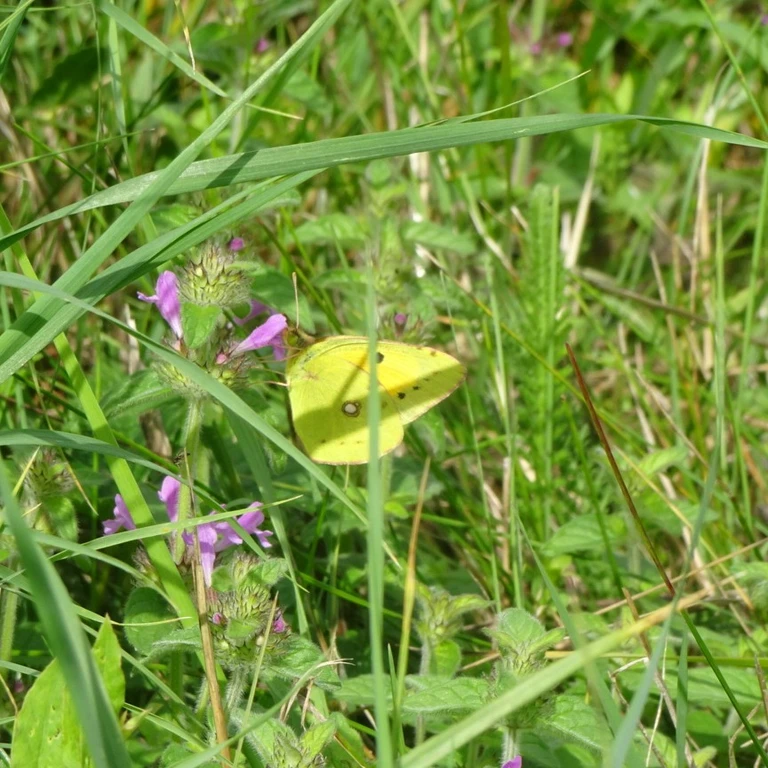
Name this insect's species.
Colias croceus
